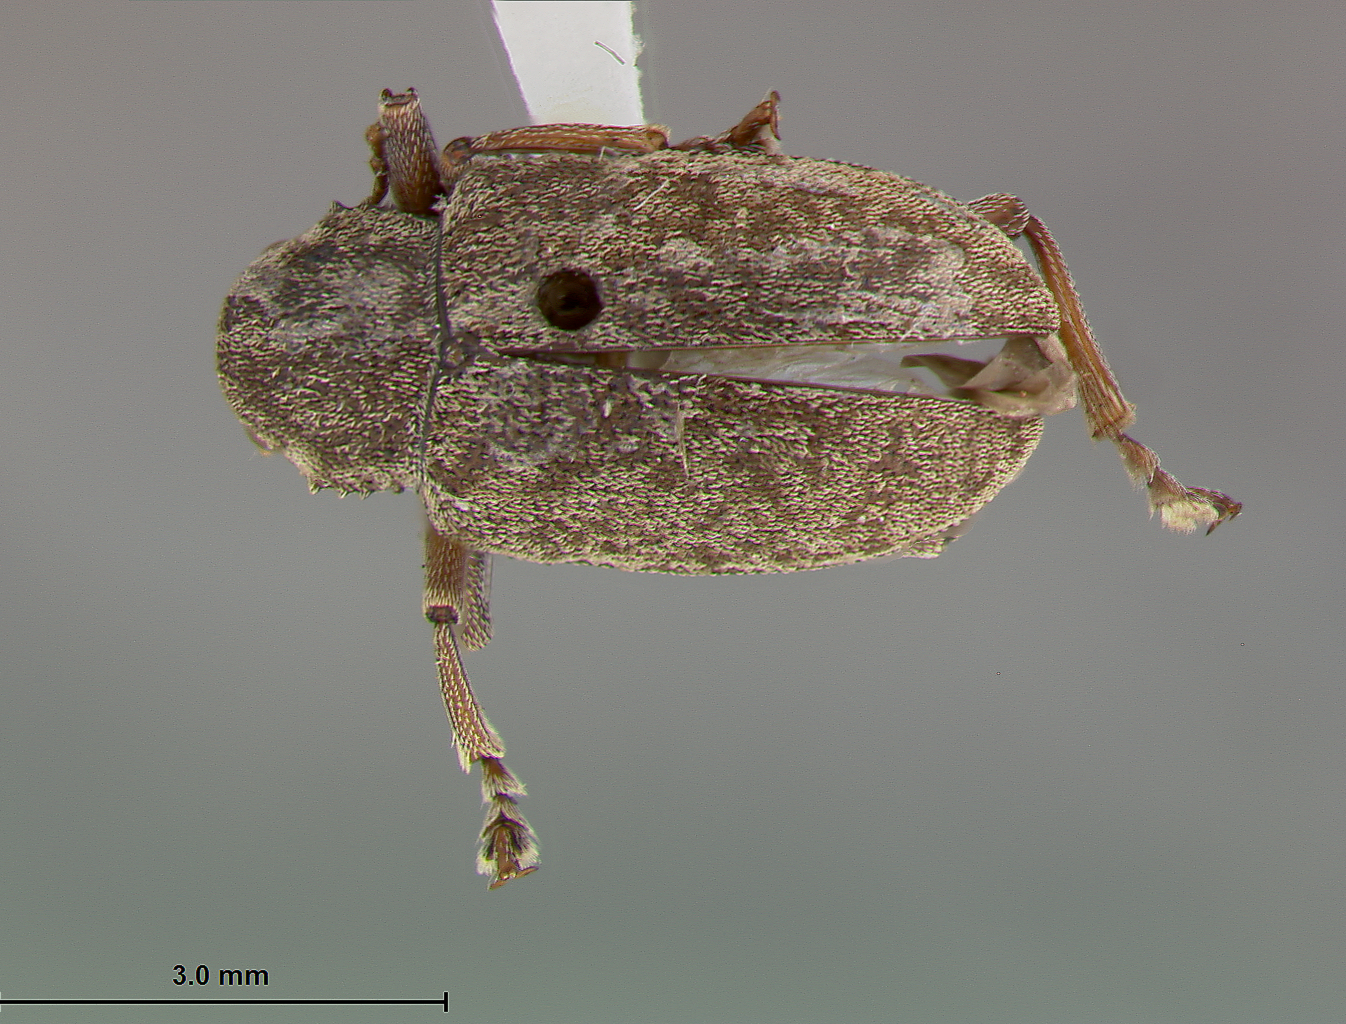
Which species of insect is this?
Myochrous longipes
